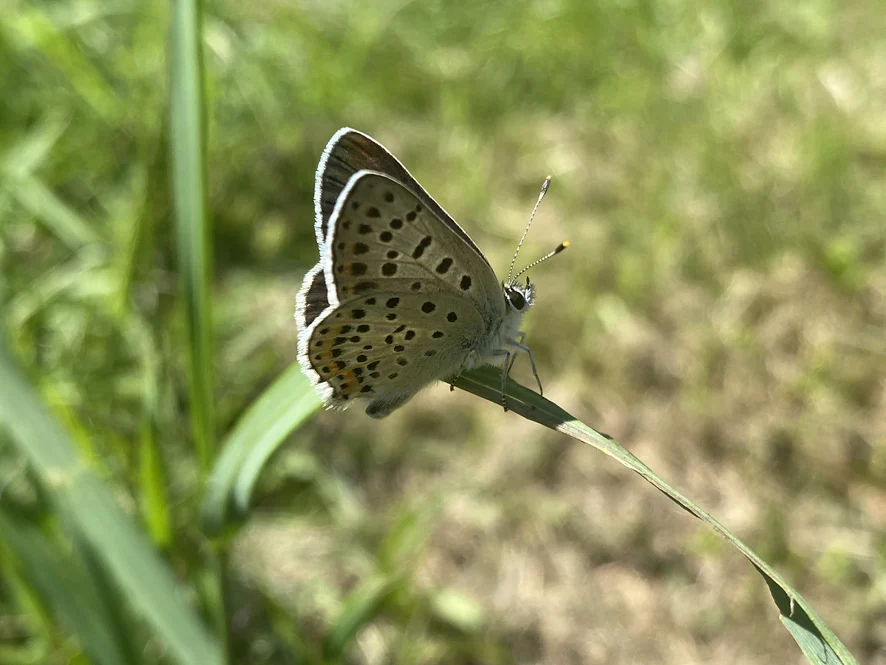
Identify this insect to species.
Lycaena tityrus (also Loweia tityrus)
